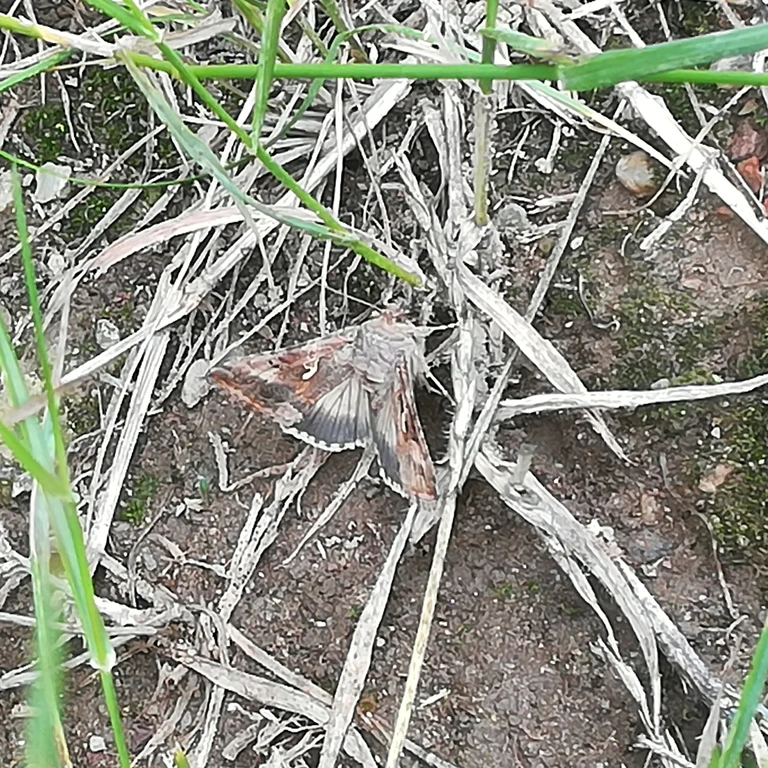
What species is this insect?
Autographa gamma
